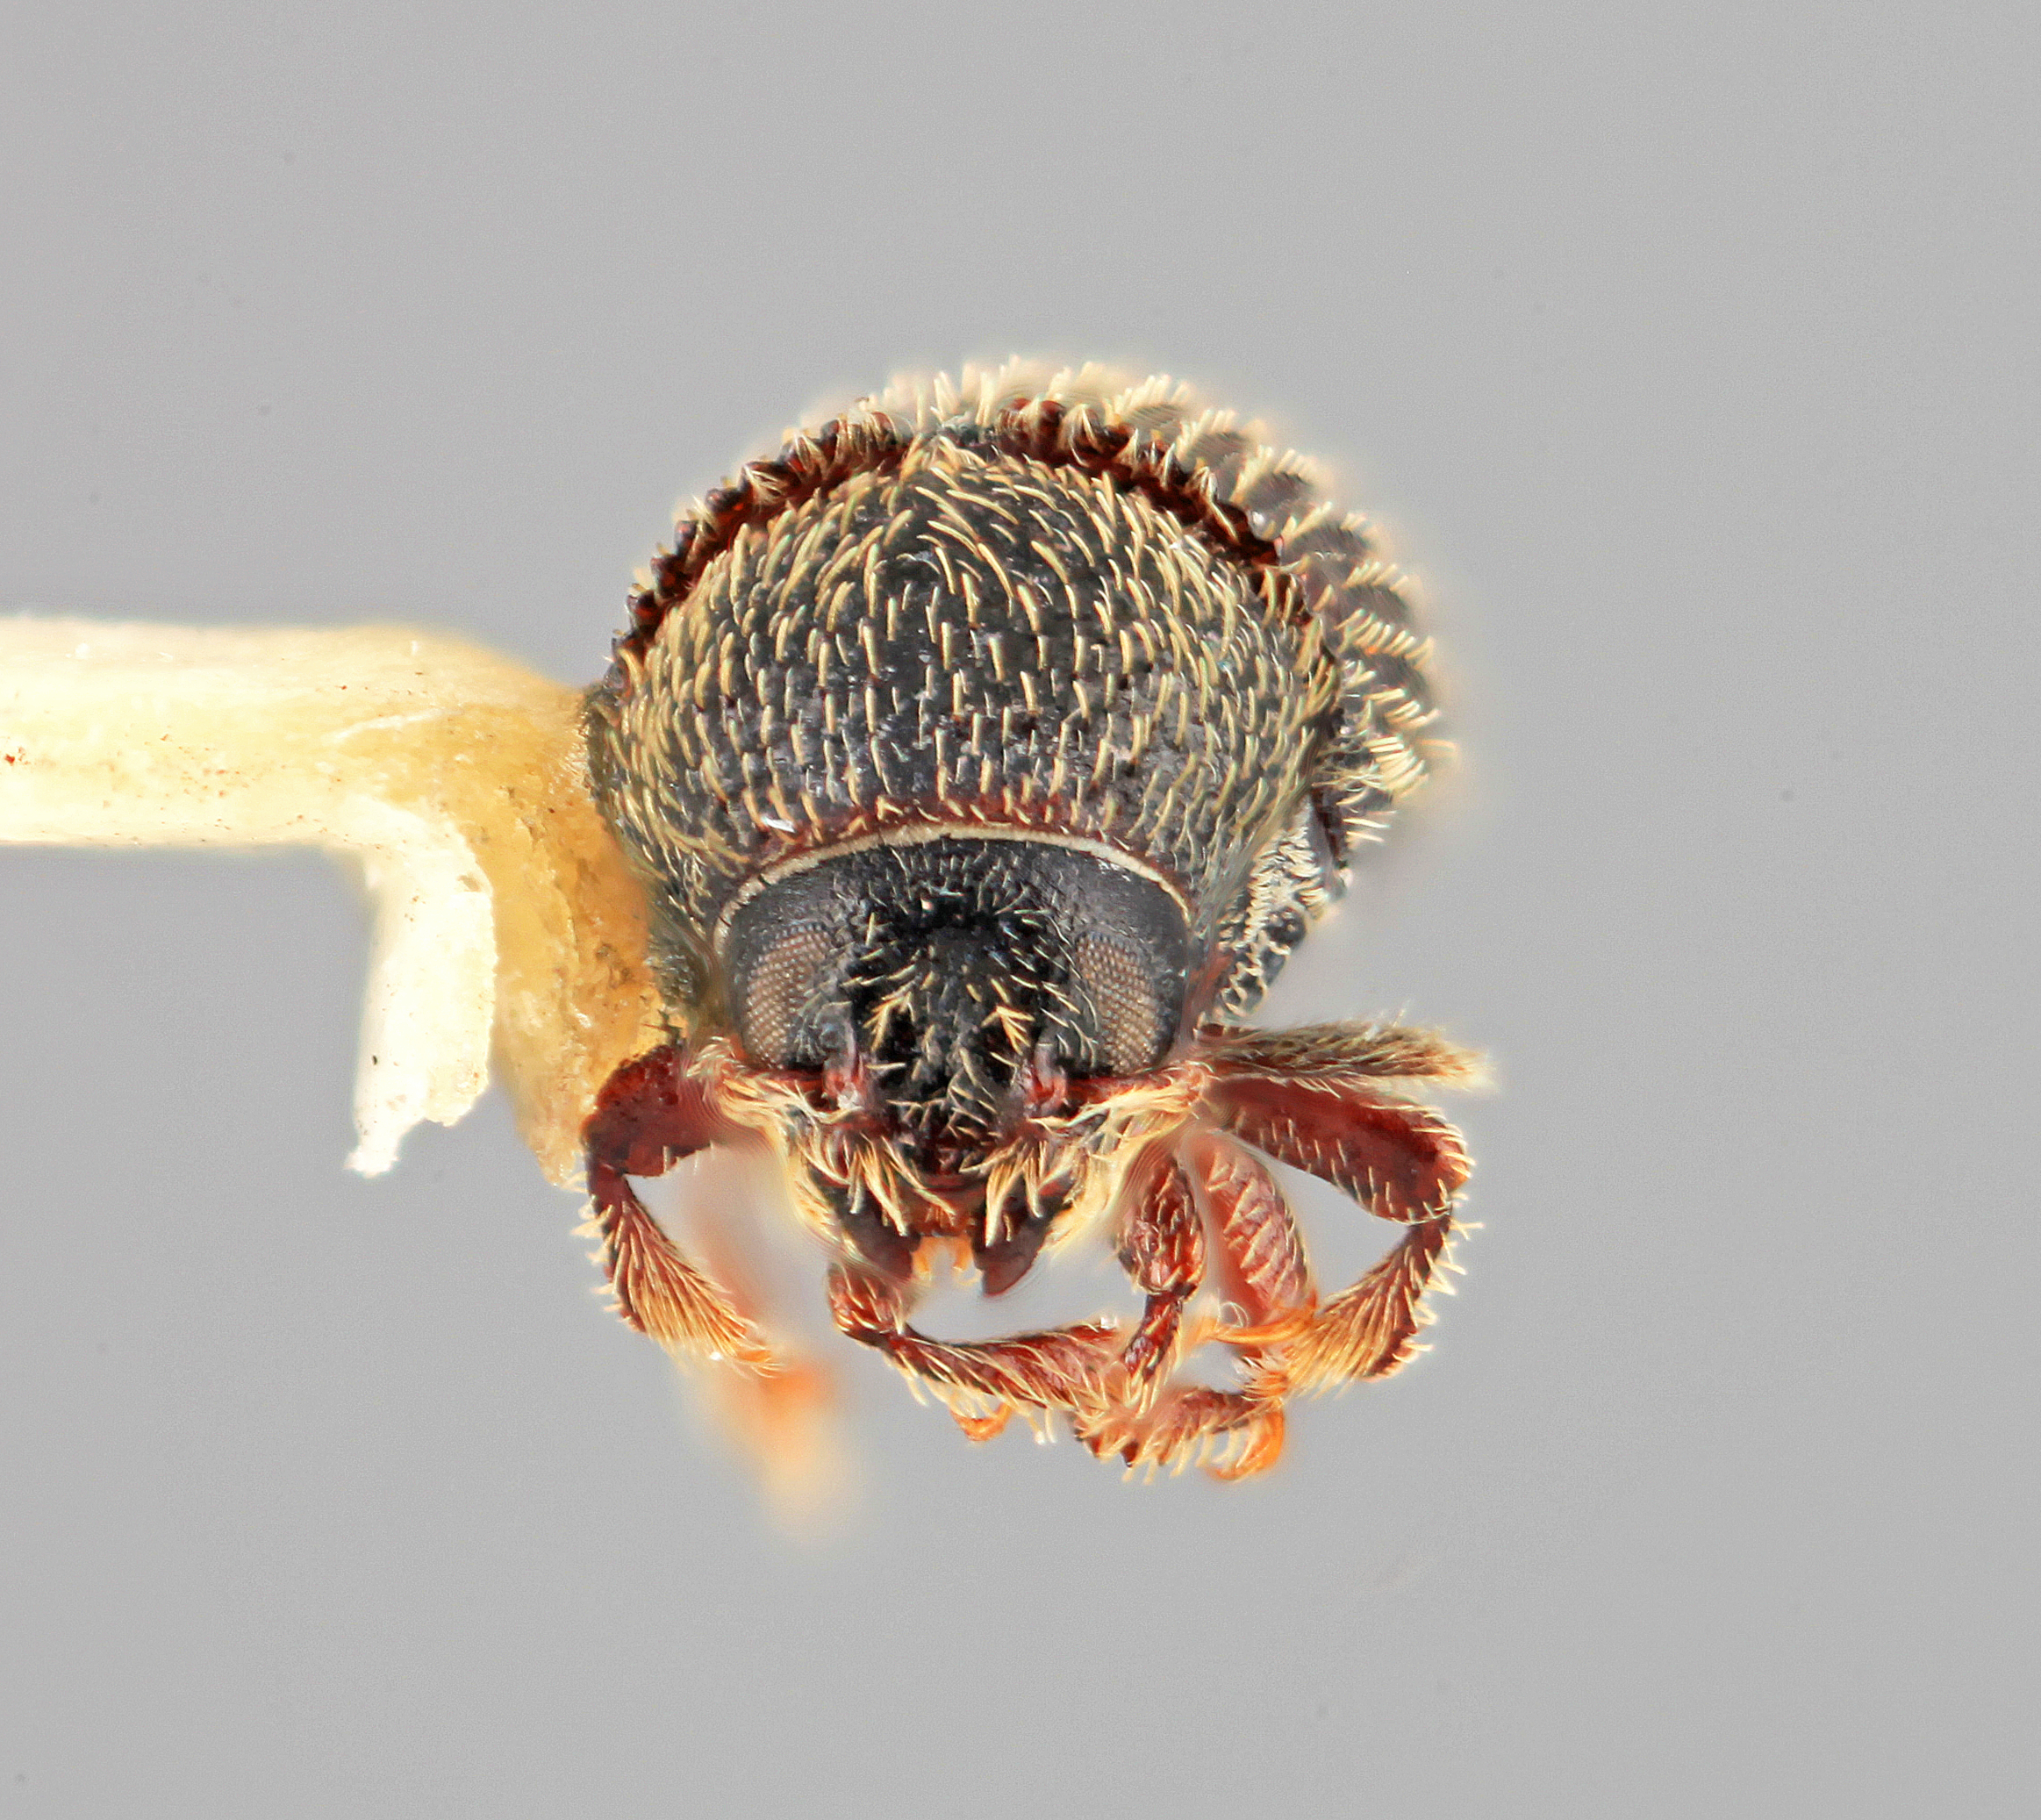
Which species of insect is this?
Phloeotribus geminus
